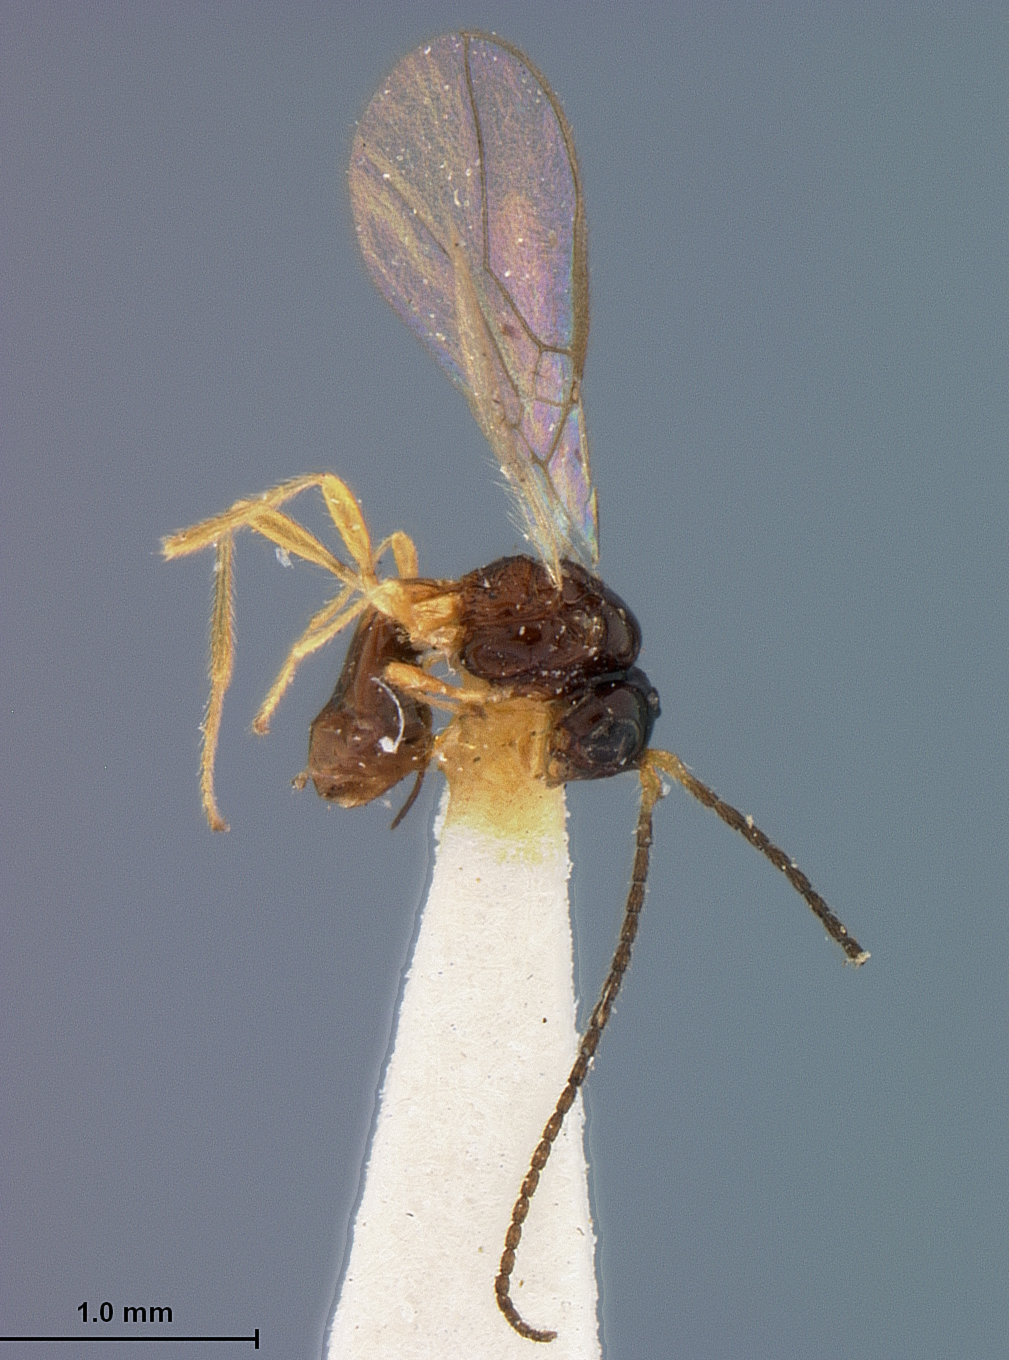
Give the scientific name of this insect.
Orthostigma monotonum
